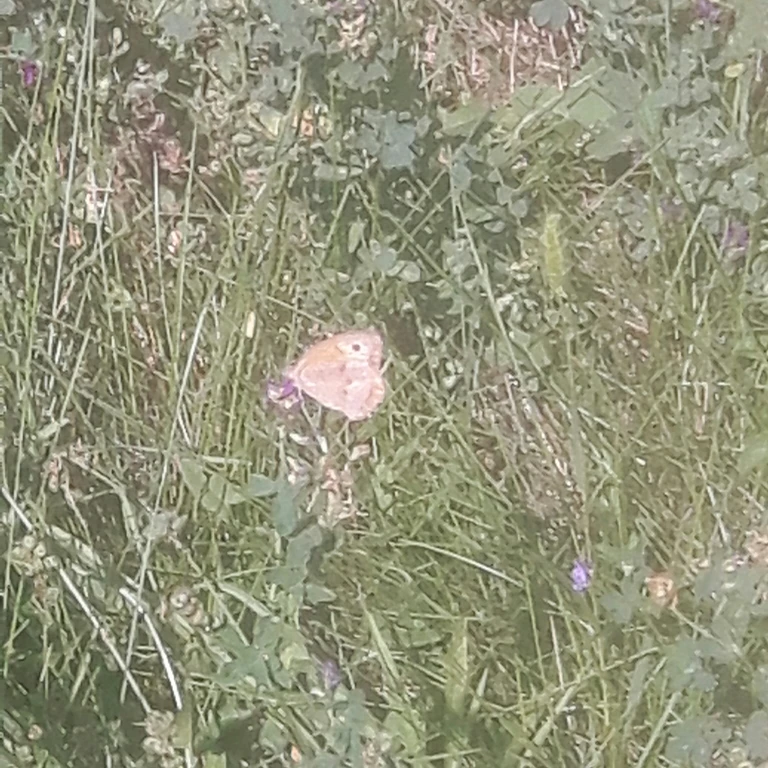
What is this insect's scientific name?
Maniola jurtina
